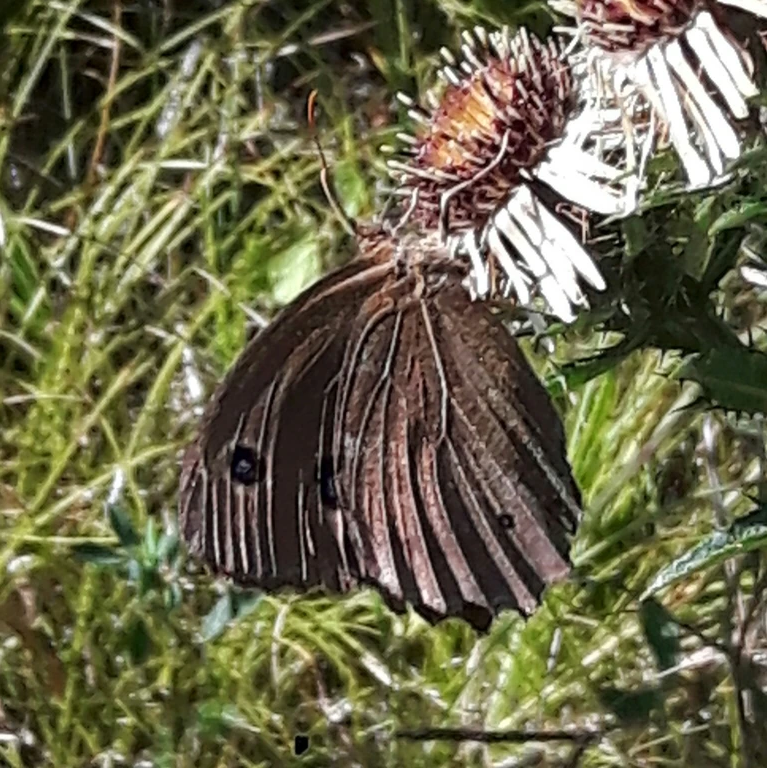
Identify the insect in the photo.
Minois dryas
